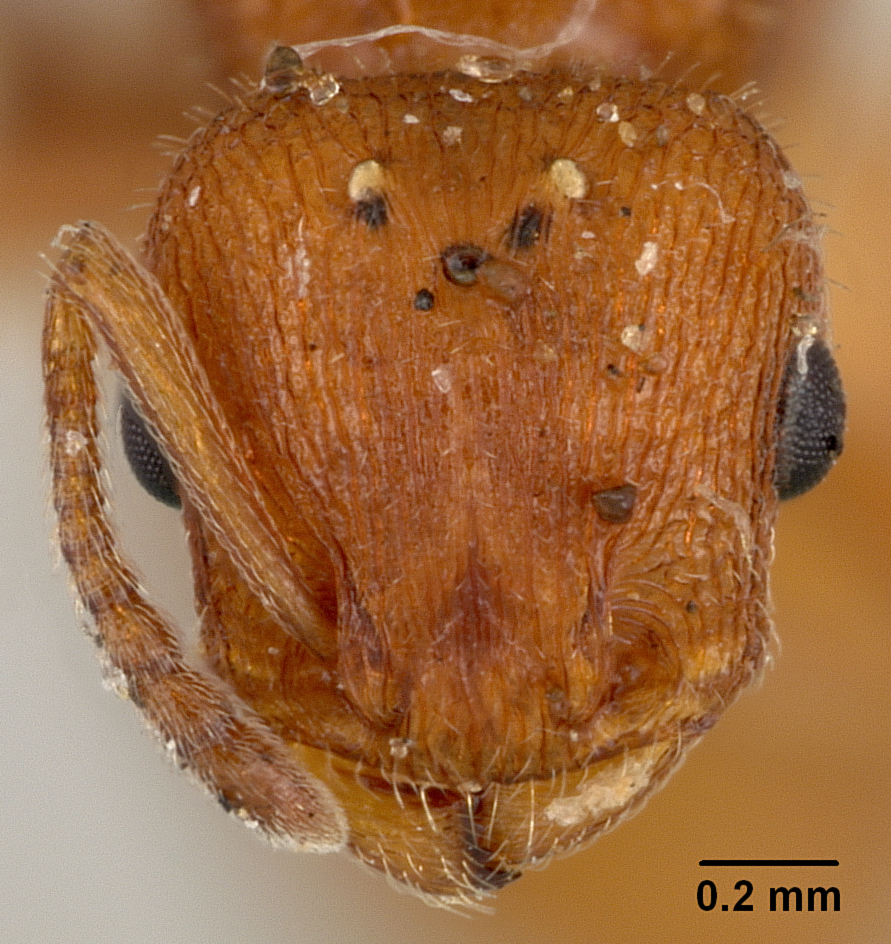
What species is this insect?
Leptothorax wheeleri
